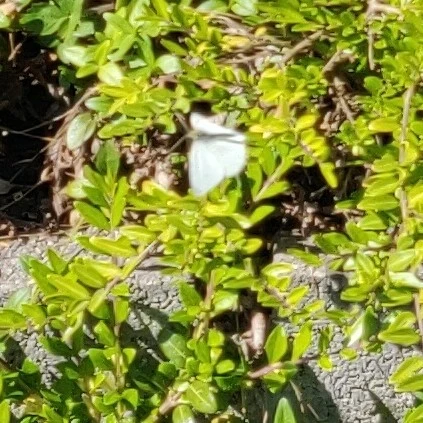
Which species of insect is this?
Pieris rapae
